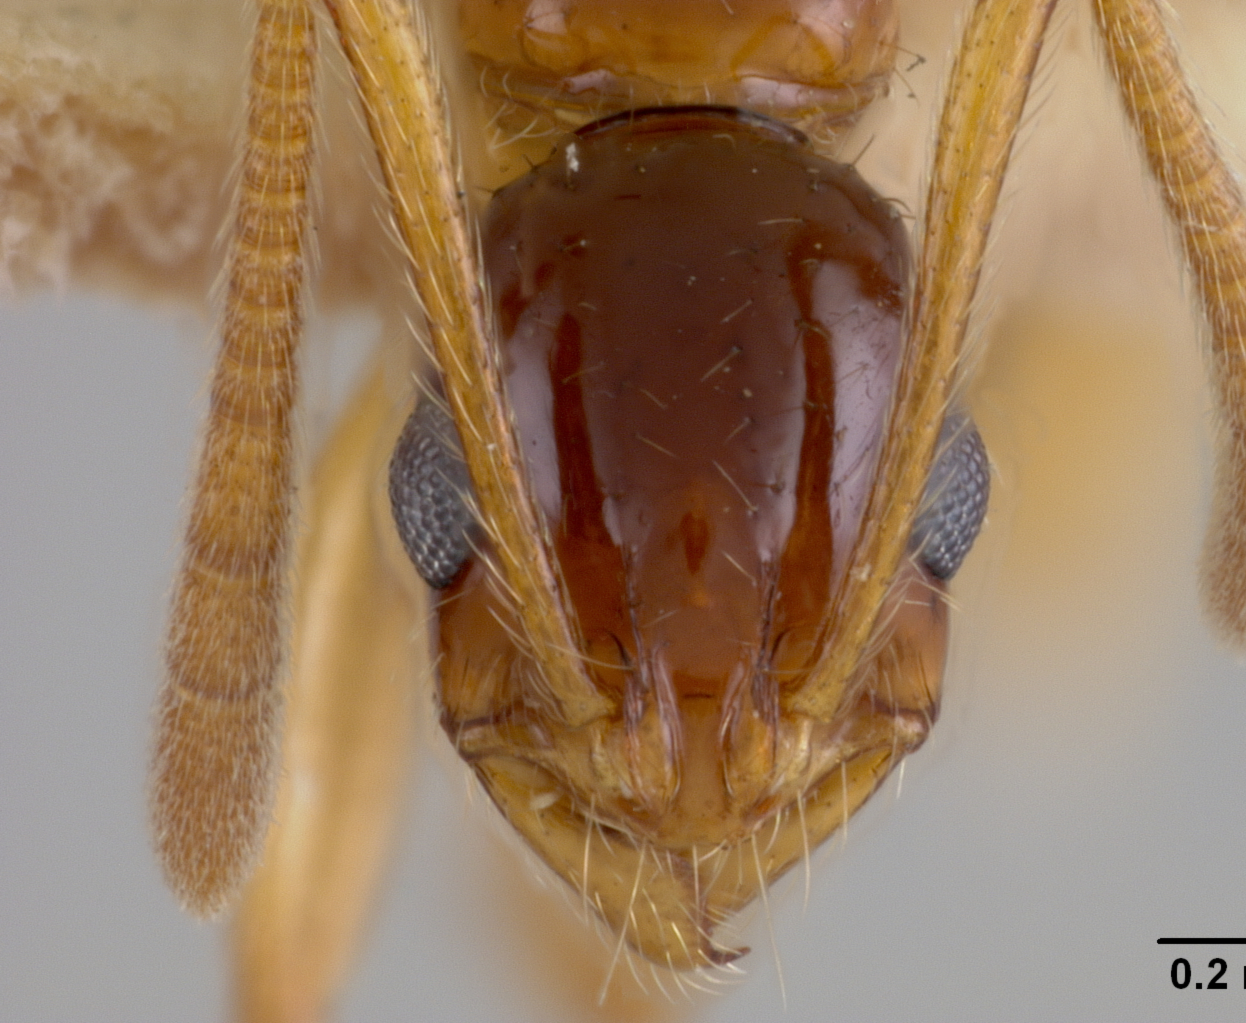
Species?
Megalomyrmex sjostedti
